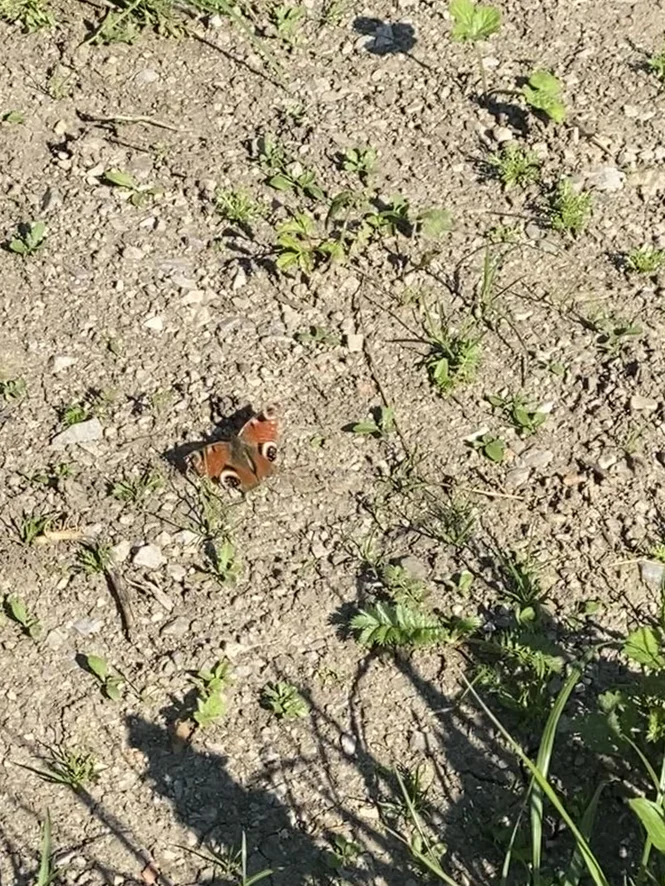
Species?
Aglais io
